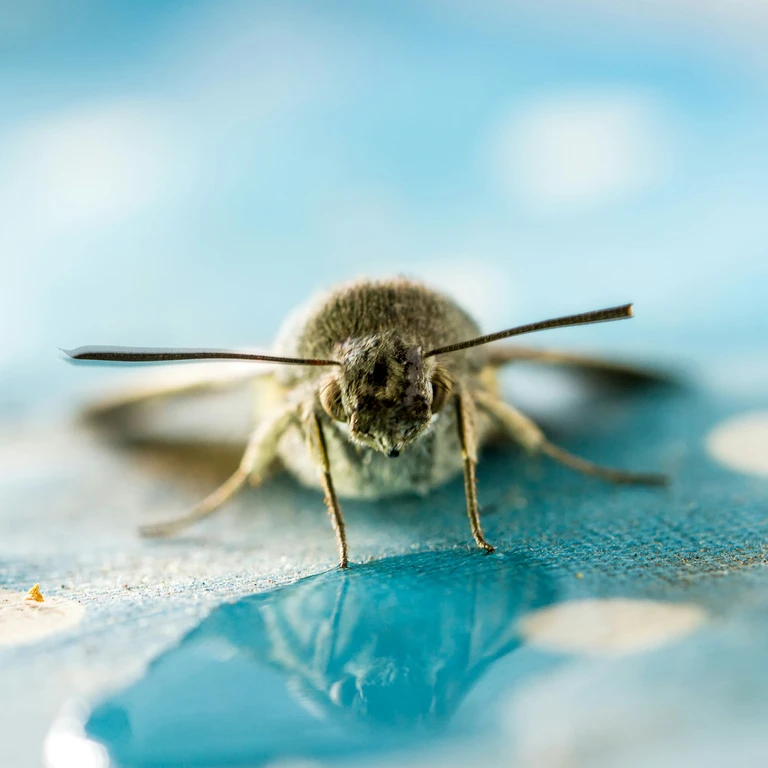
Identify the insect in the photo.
Macroglossum stellatarum
